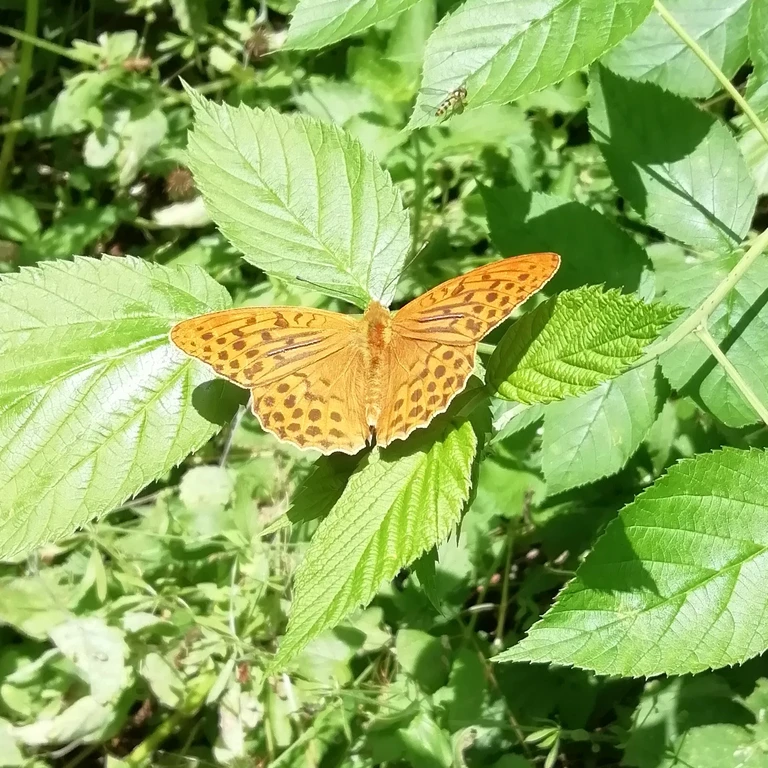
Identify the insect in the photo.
Argynnis paphia
